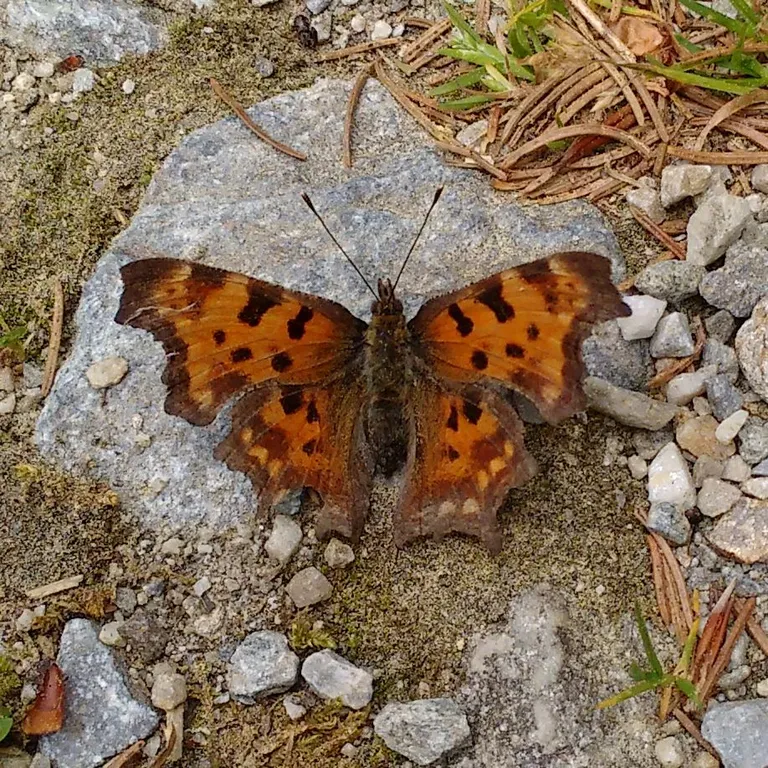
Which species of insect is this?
Polygonia c-album
